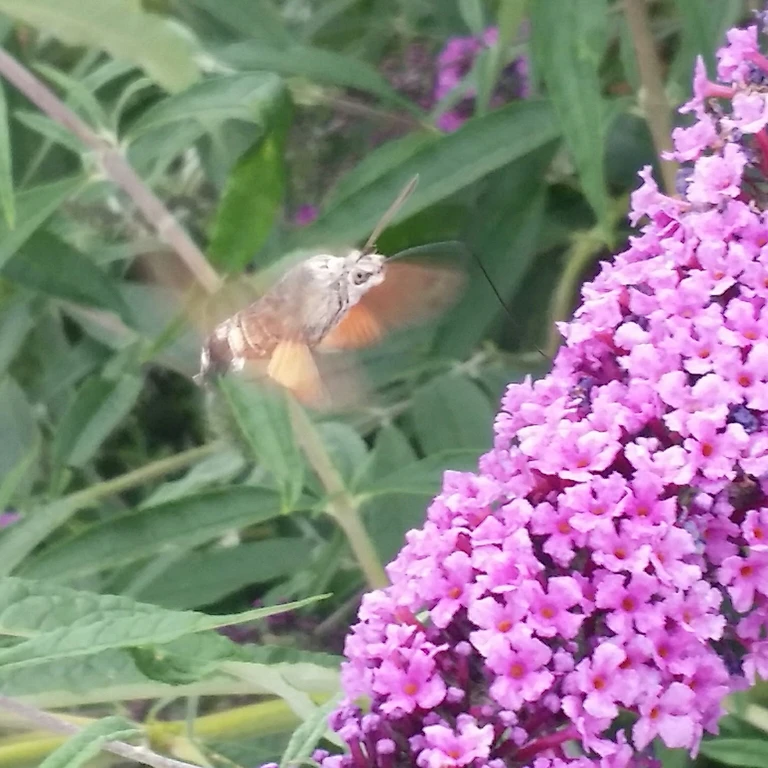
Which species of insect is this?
Macroglossum stellatarum
